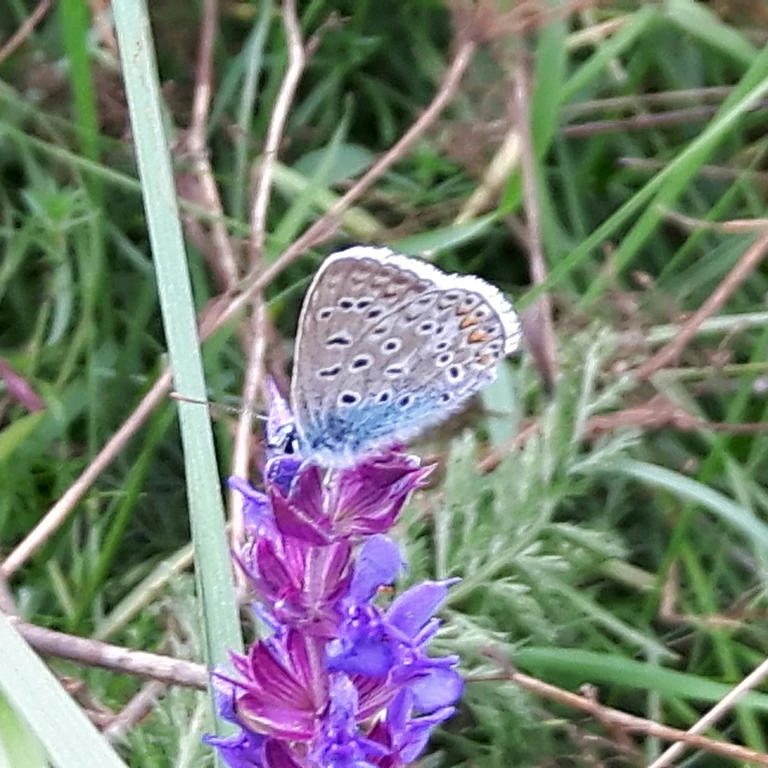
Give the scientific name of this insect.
Polyommatus icarus
